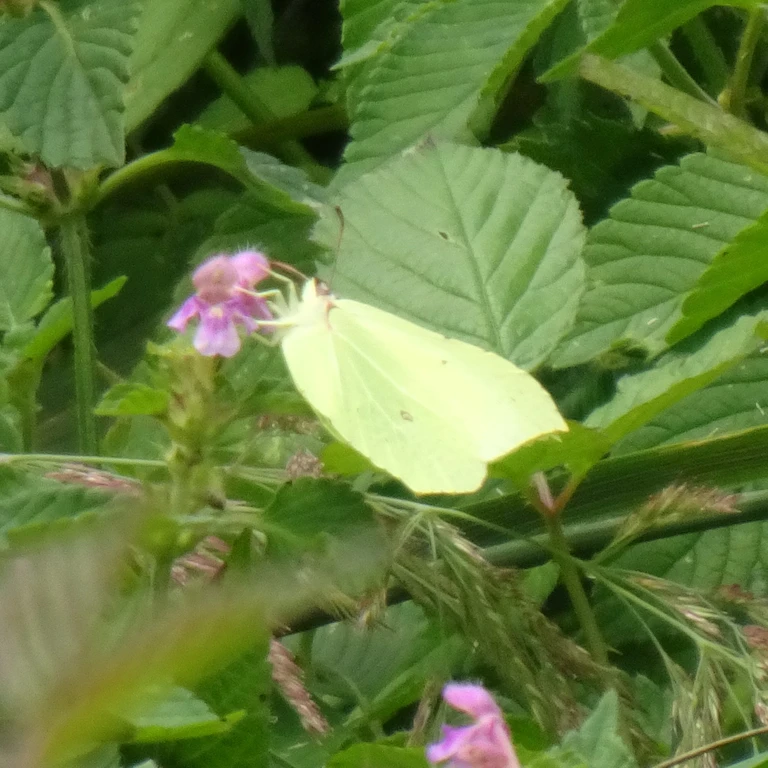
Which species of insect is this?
Gonepteryx rhamni
